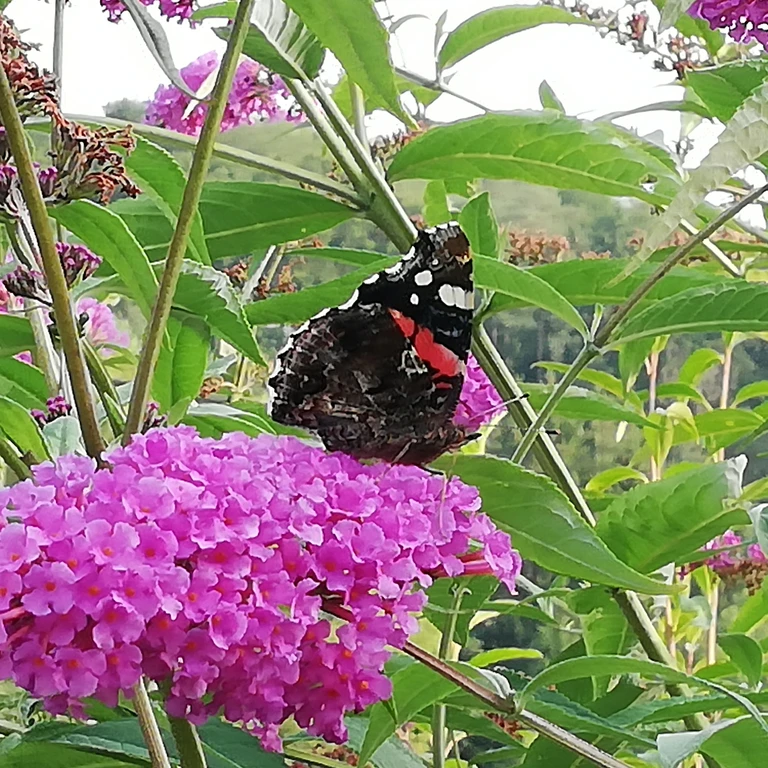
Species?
Vanessa atalanta
